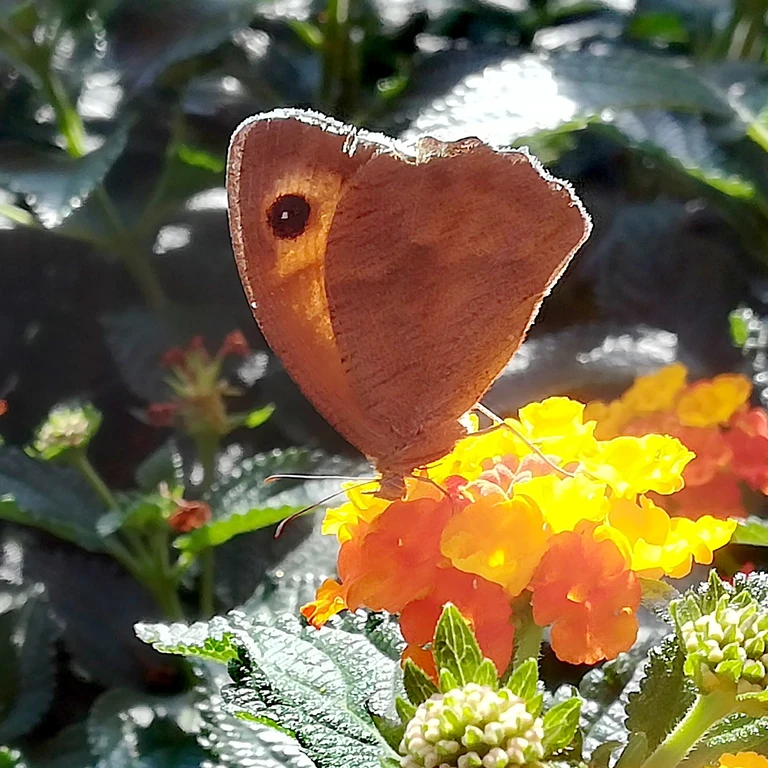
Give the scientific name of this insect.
Maniola jurtina
